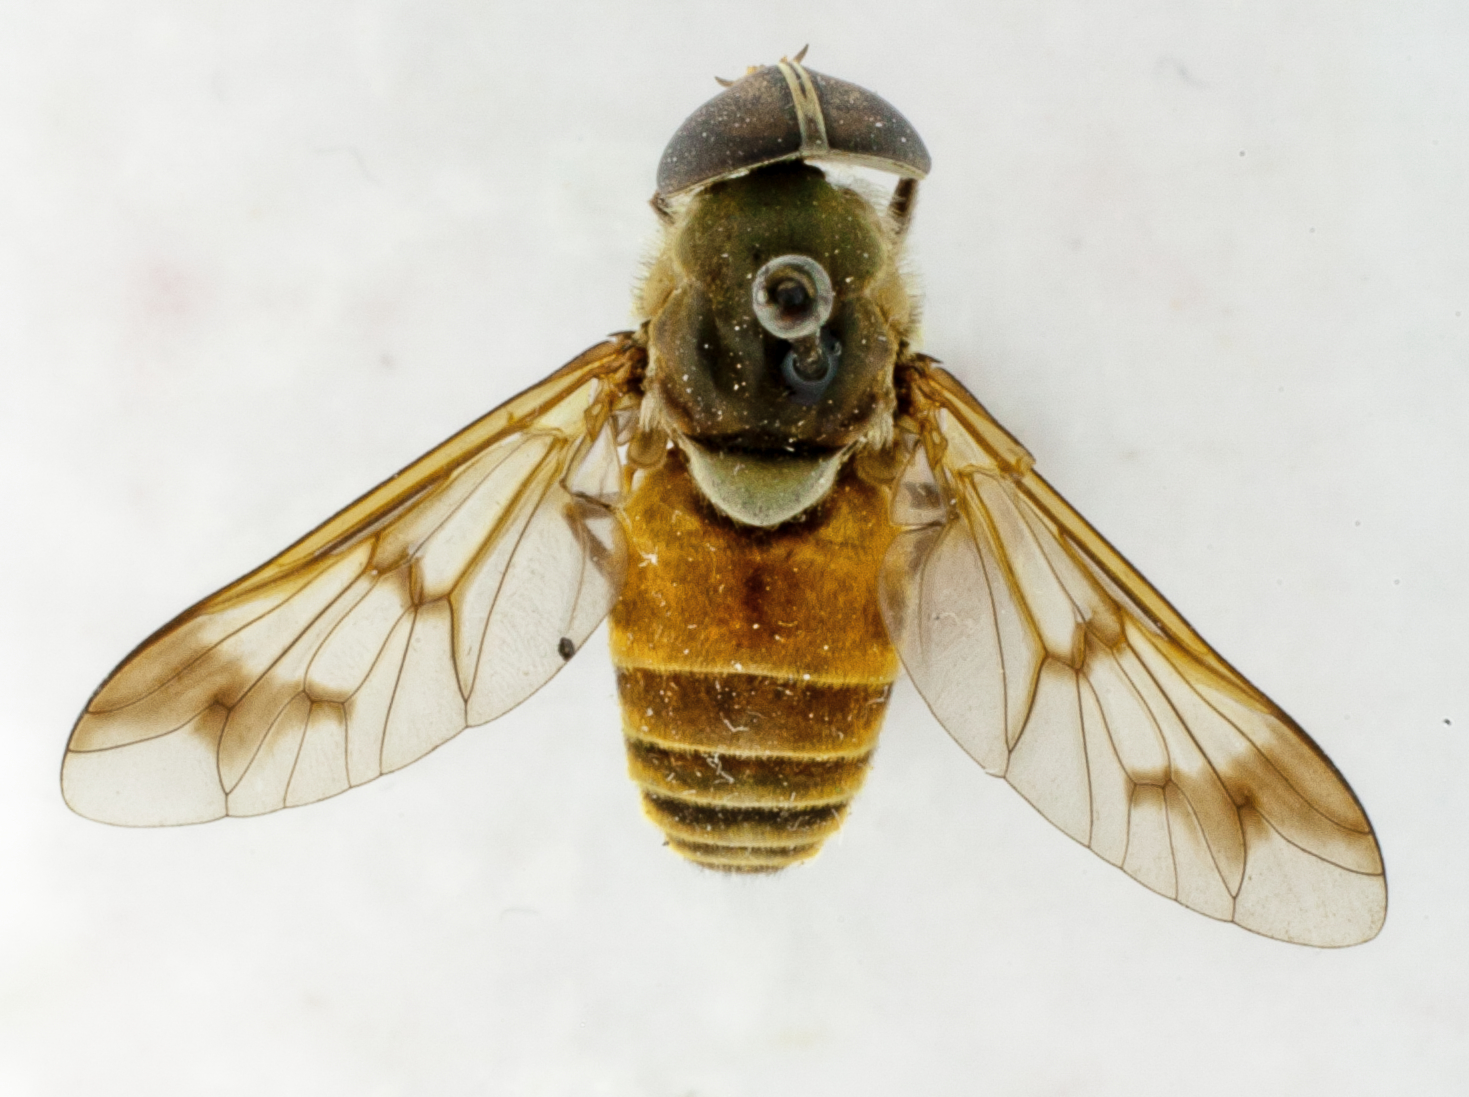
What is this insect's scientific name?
Tabanus toumanoffi
